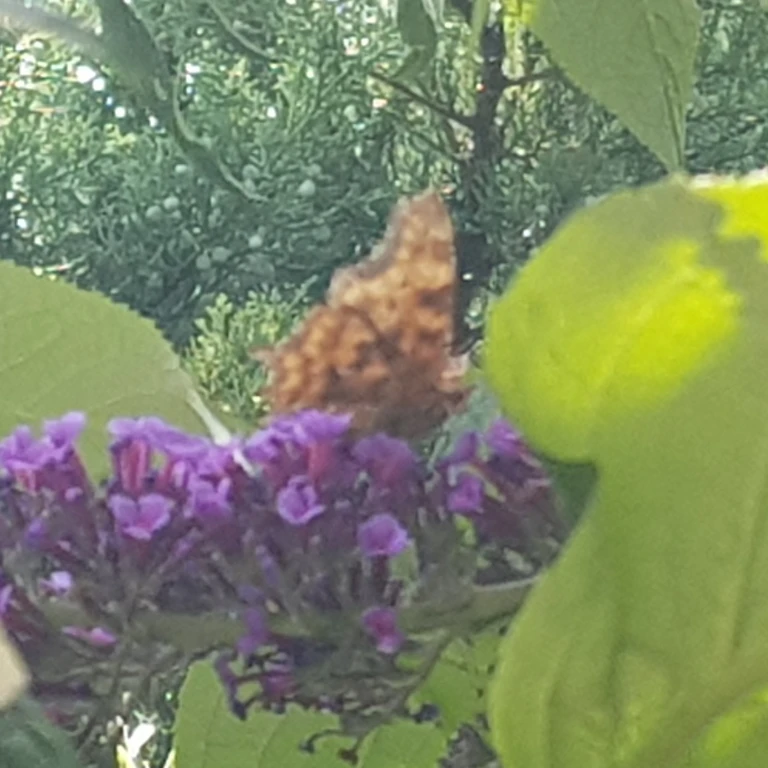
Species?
Polygonia c-album
